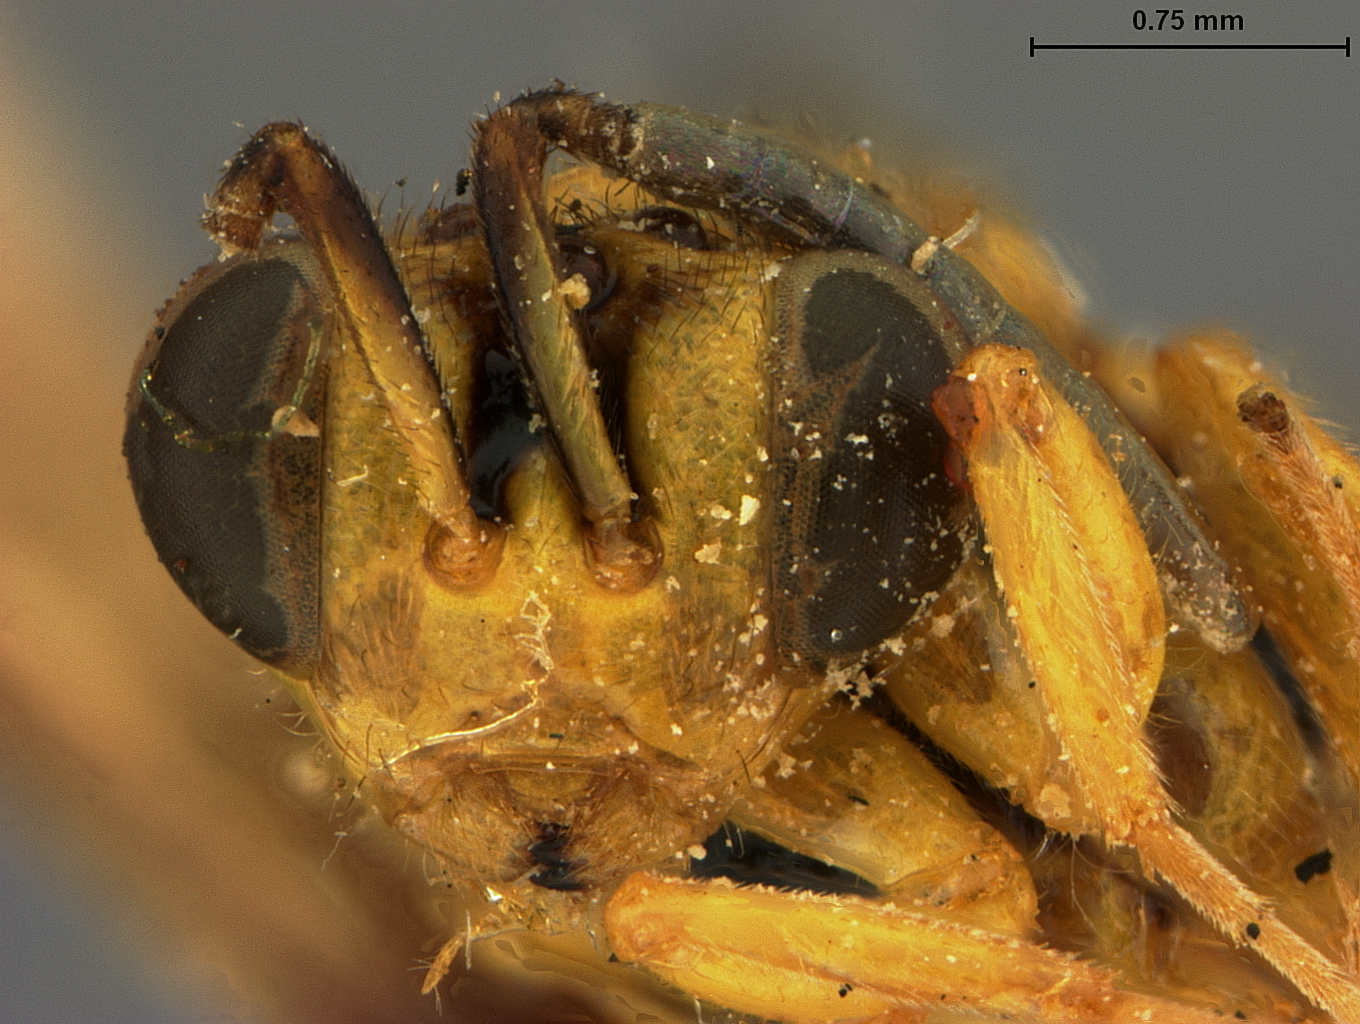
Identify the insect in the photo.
Spilochalcis trinidadensis
